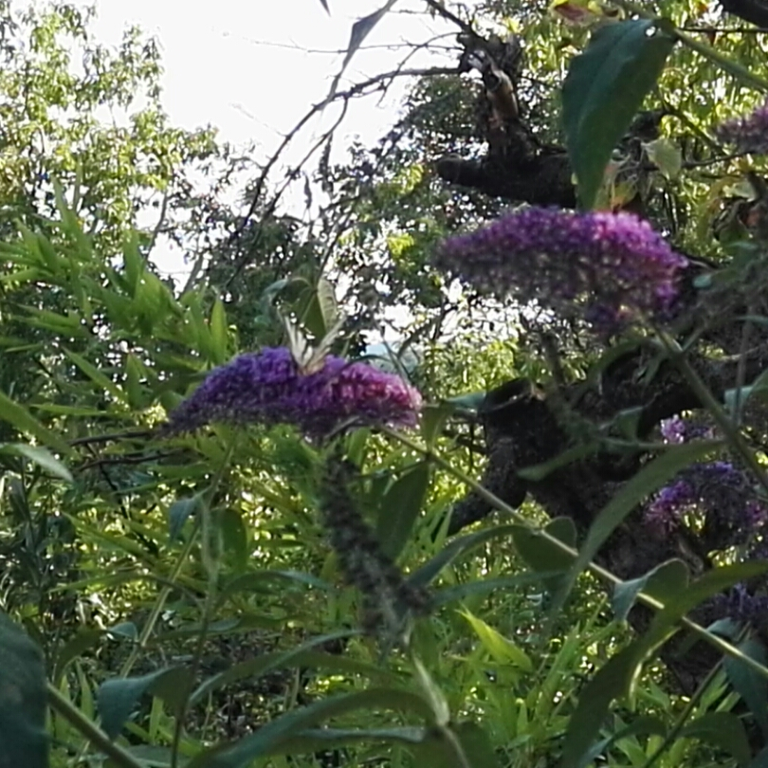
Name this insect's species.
Iphiclides podalirius
